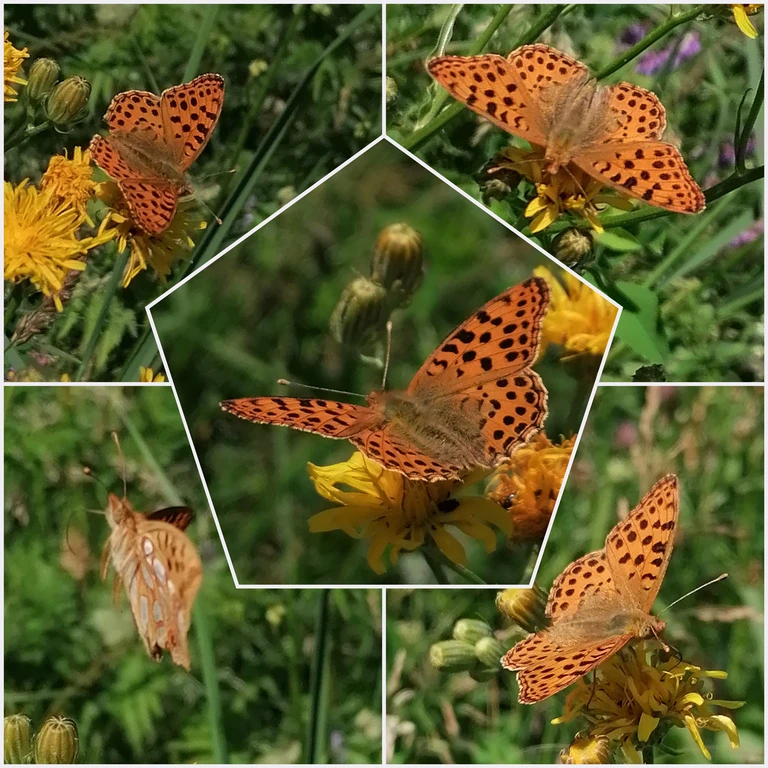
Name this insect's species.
Issoria lathonia
